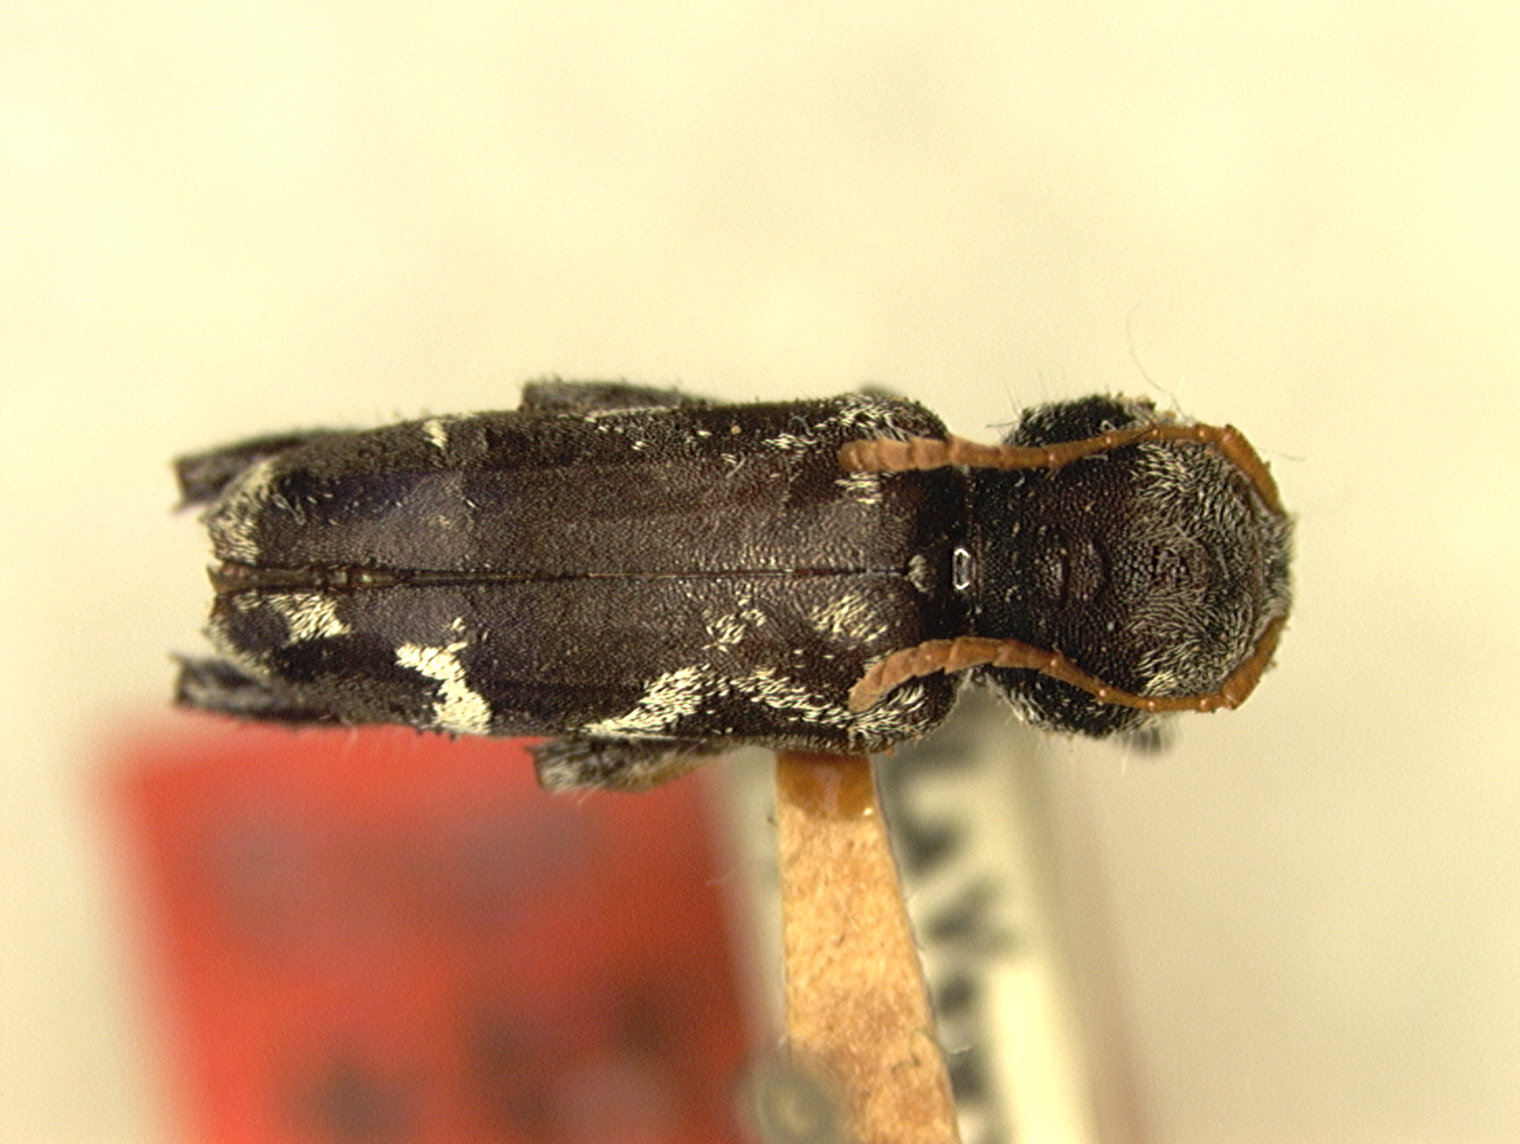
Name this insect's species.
Neoclytus pallidicornis
